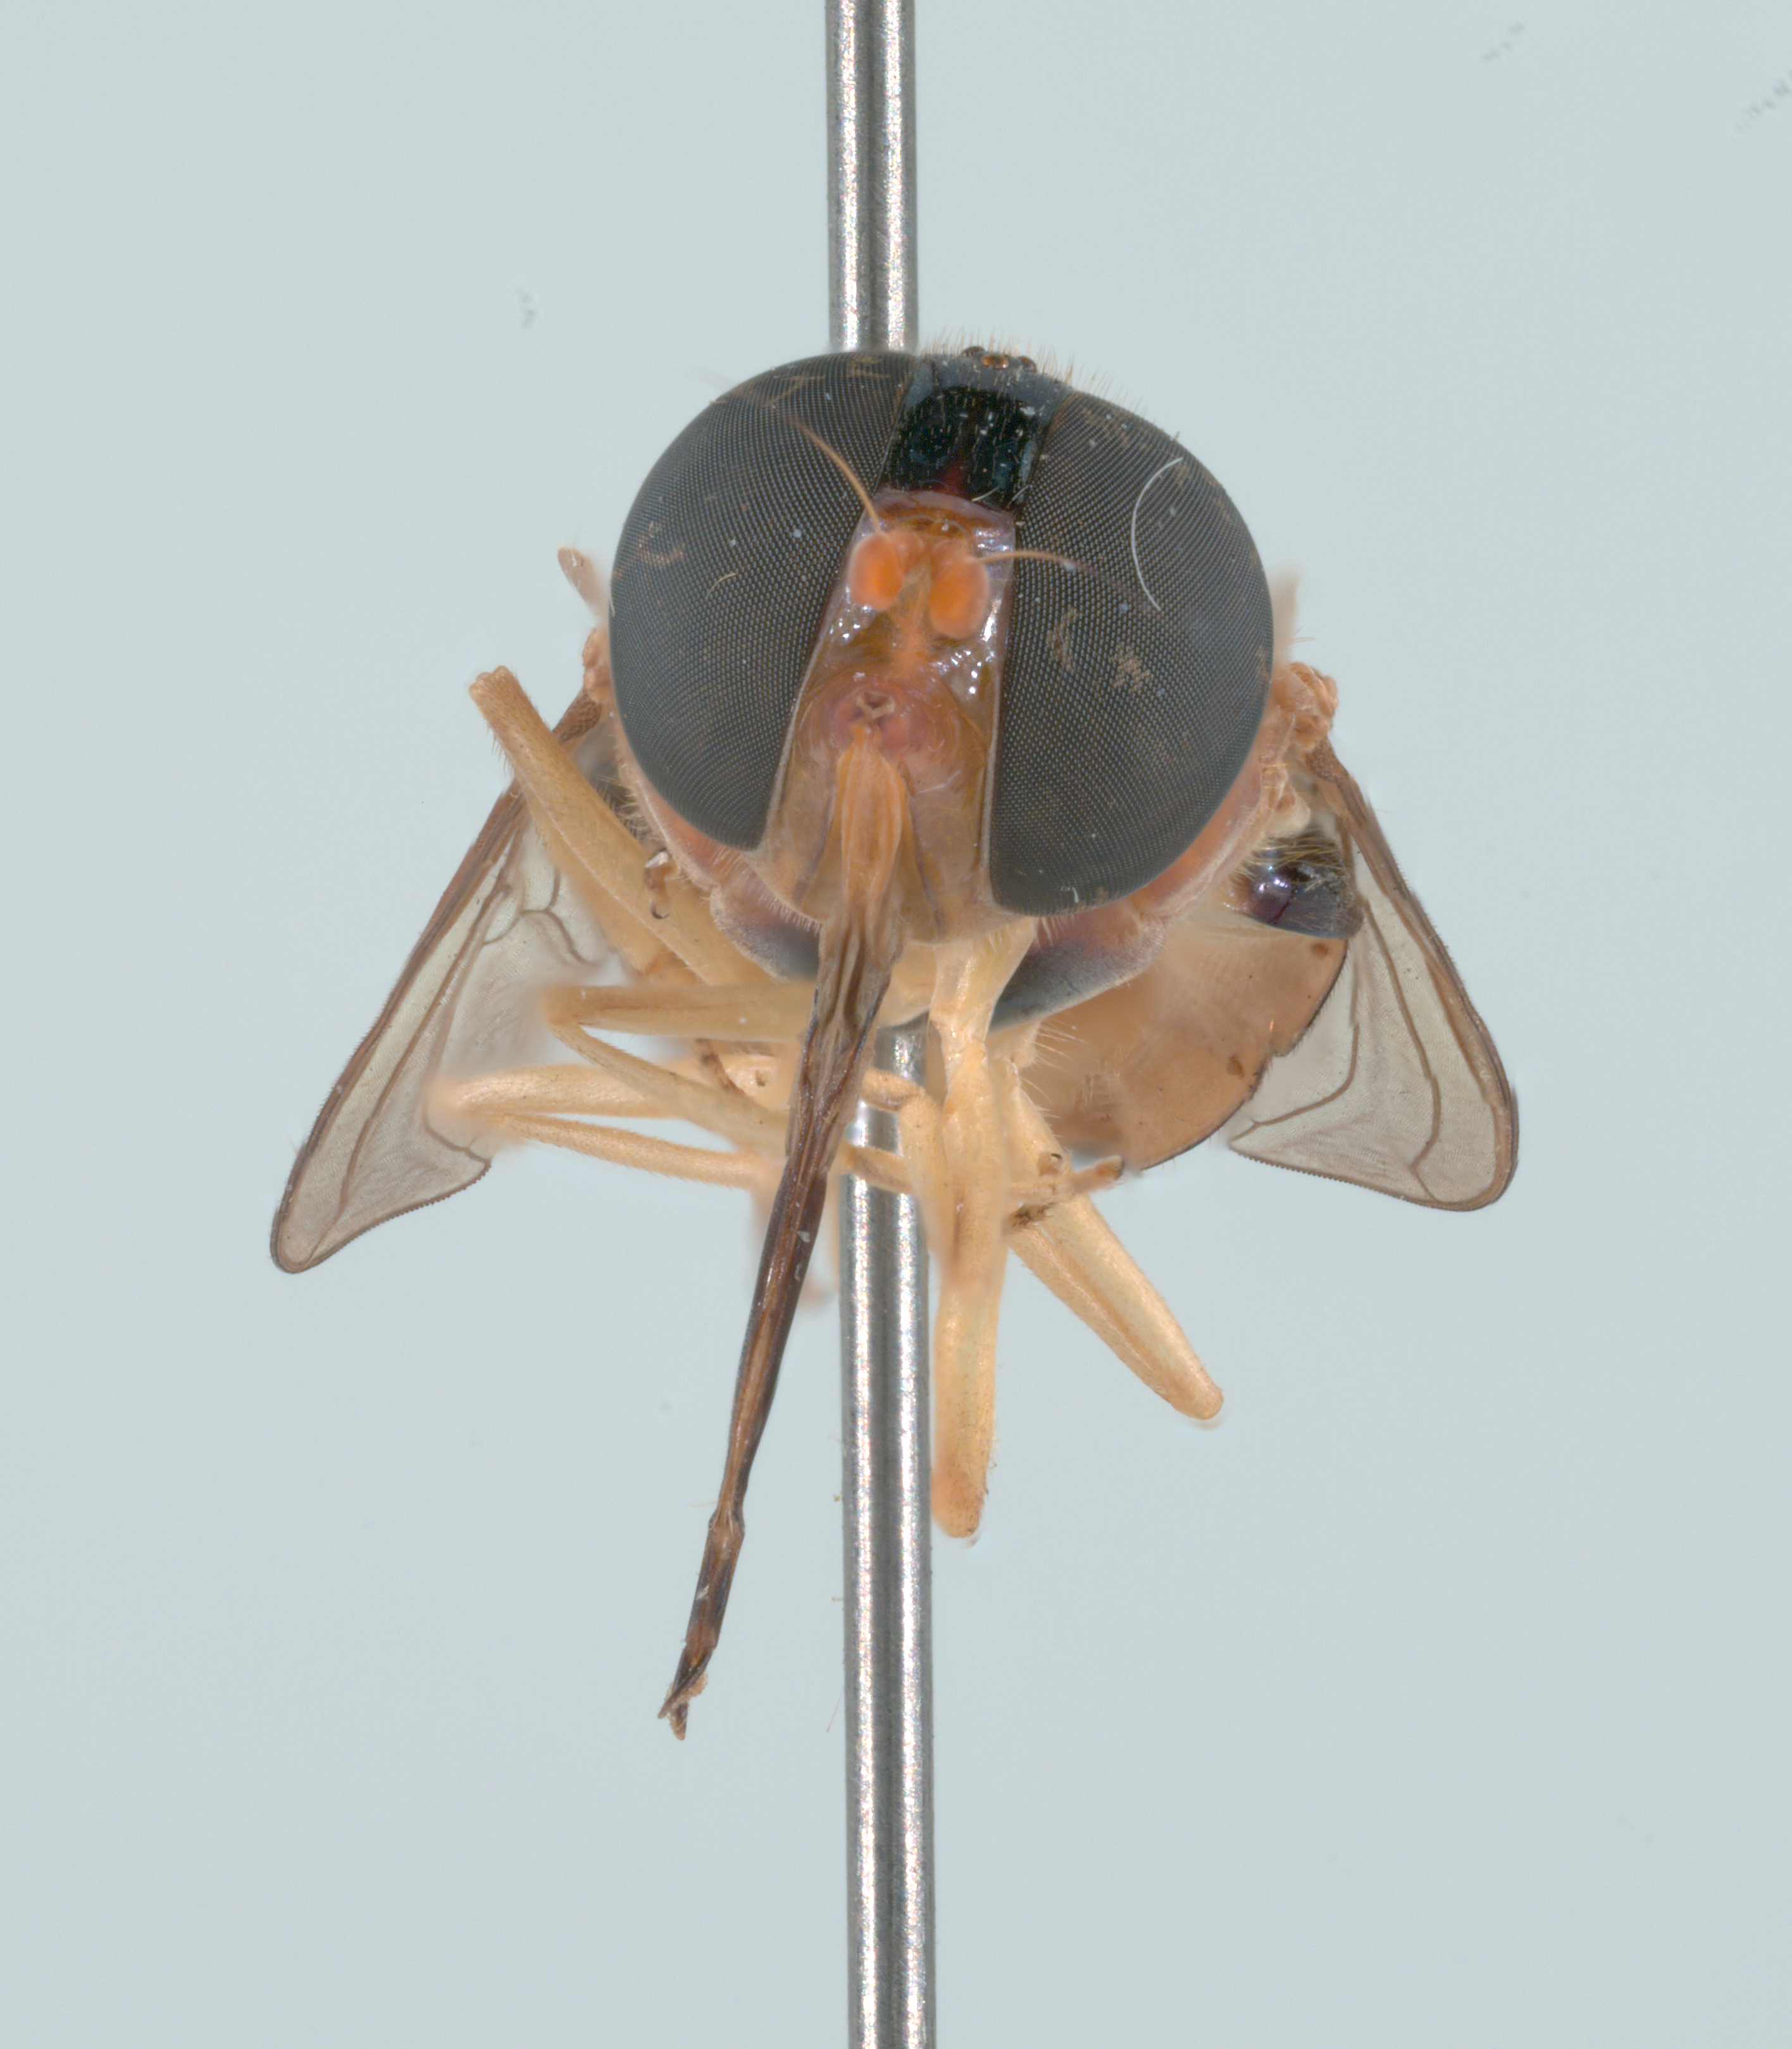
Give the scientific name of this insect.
Rhingia pellucens
